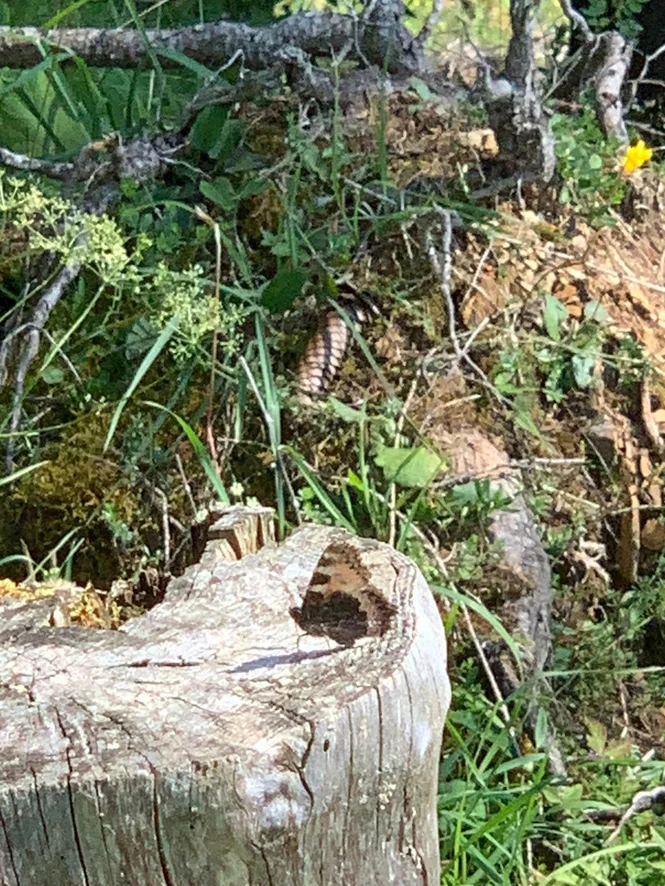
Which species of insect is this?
Aglais urticae
